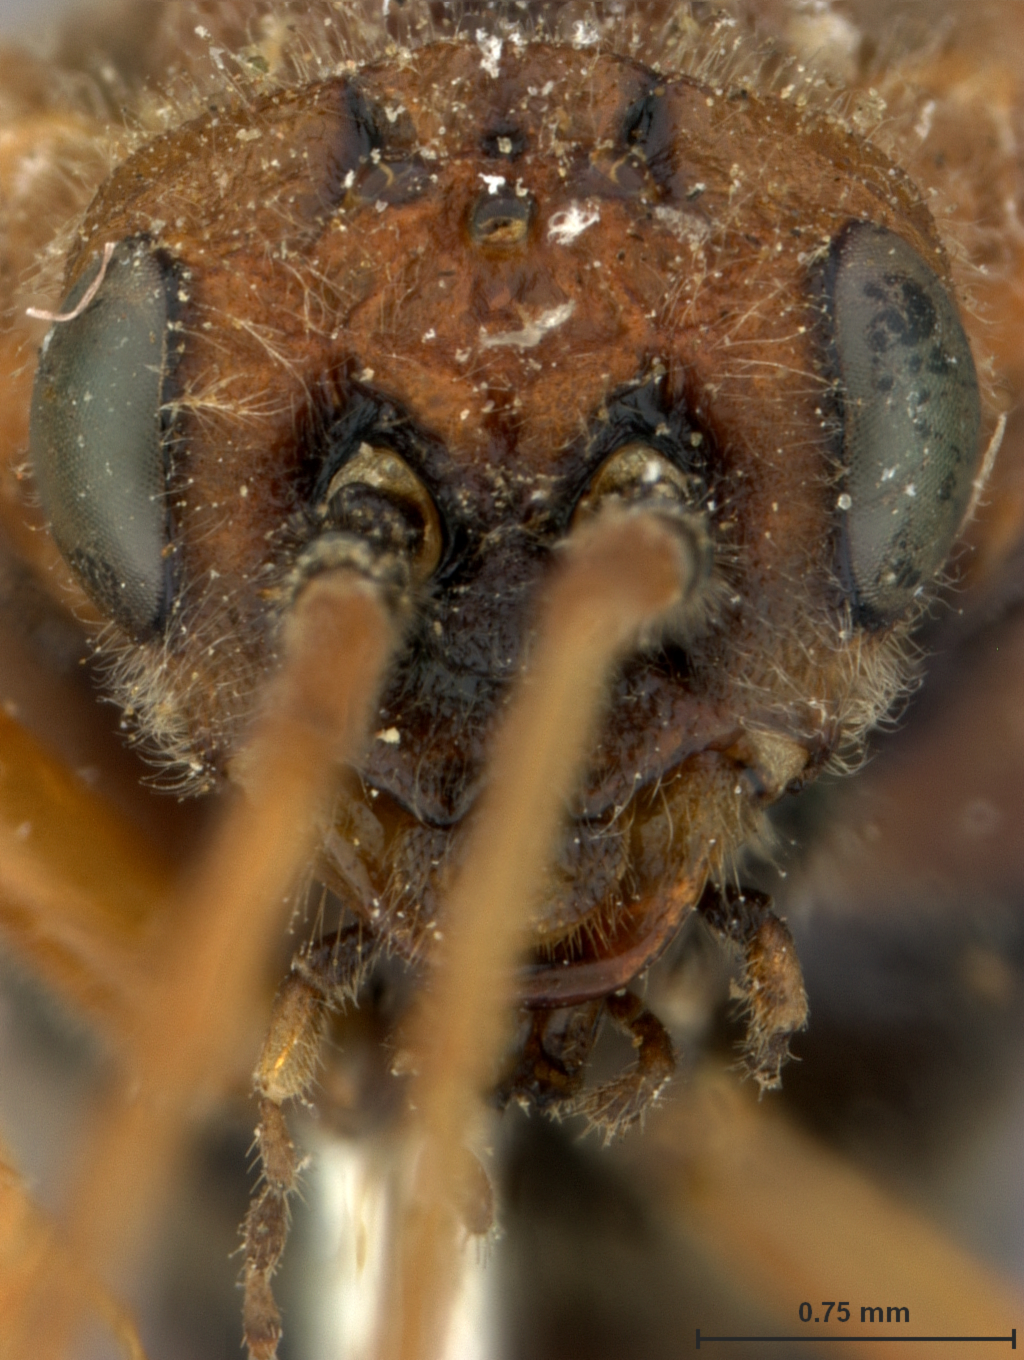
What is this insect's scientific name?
Amauronematus isolatus
